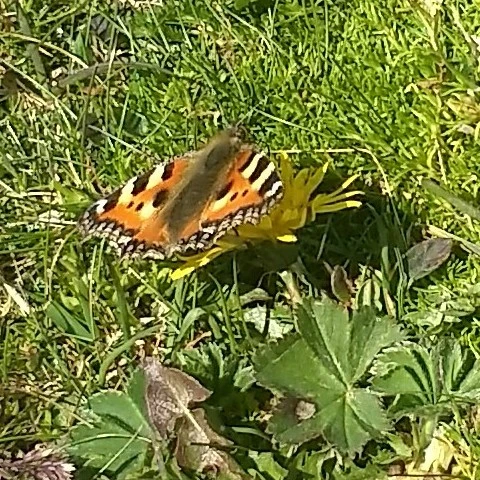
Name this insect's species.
Aglais urticae
